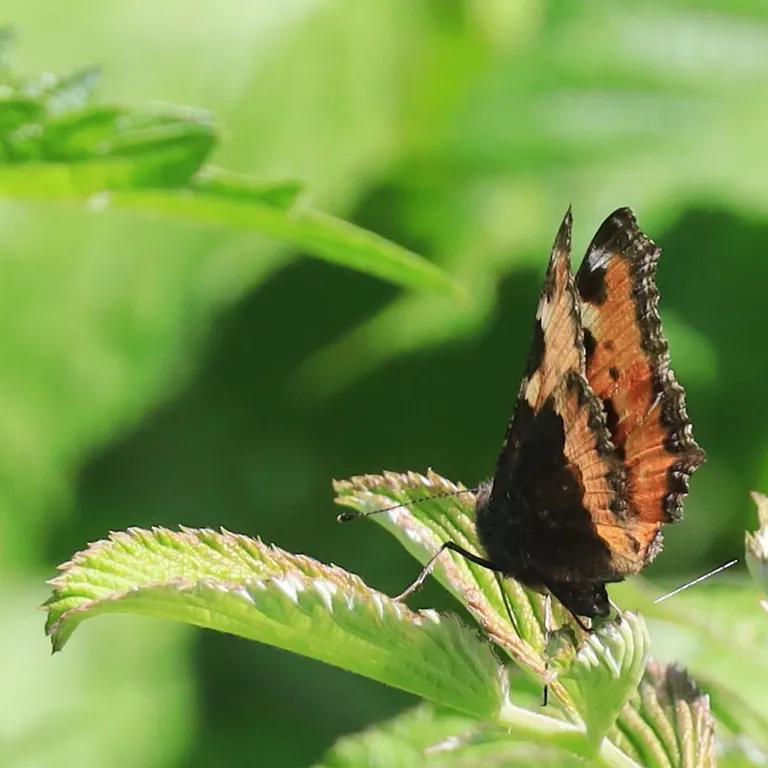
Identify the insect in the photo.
Aglais urticae
